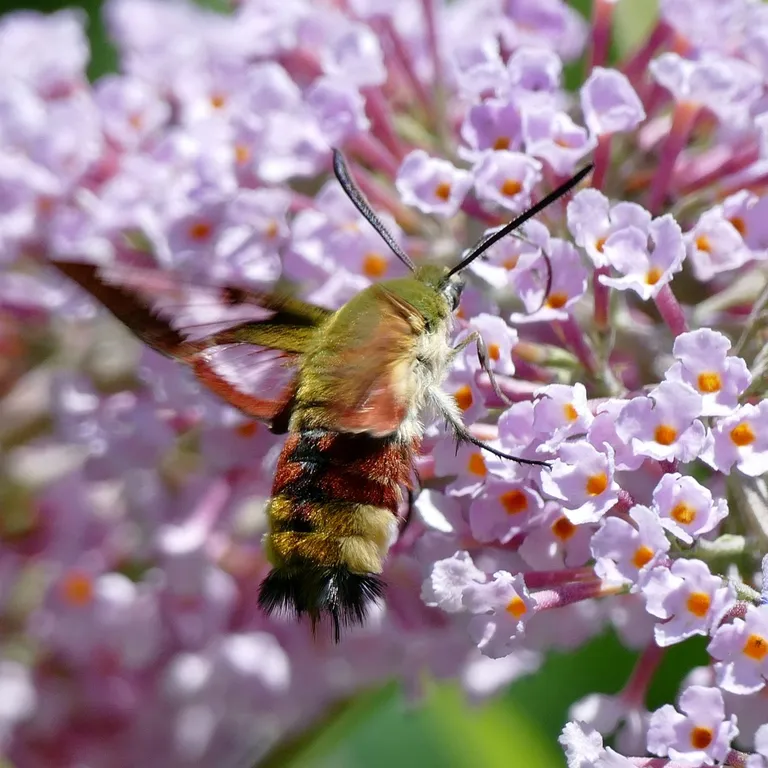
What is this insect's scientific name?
Hemaris fuciformis
